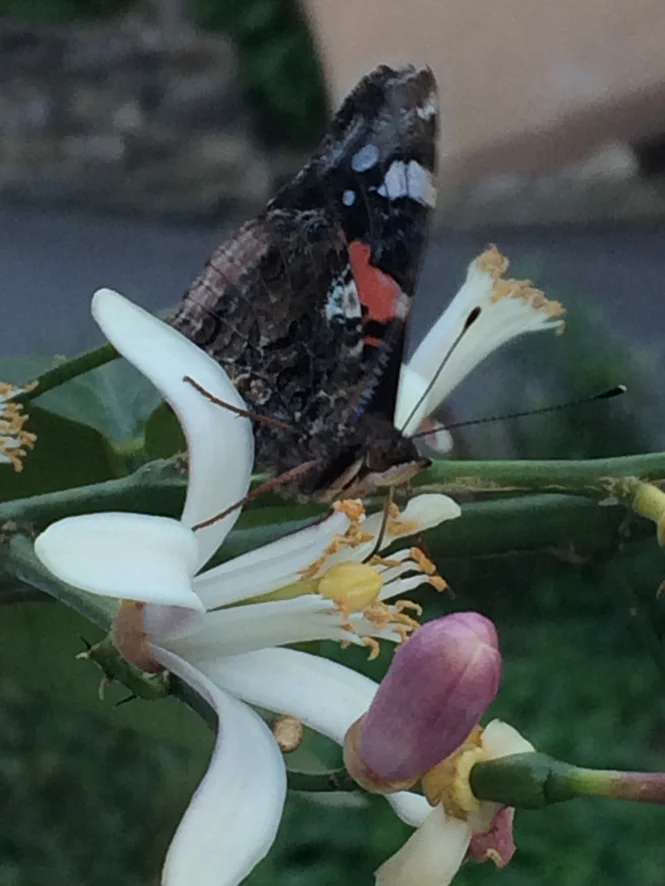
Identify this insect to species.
Vanessa atalanta
